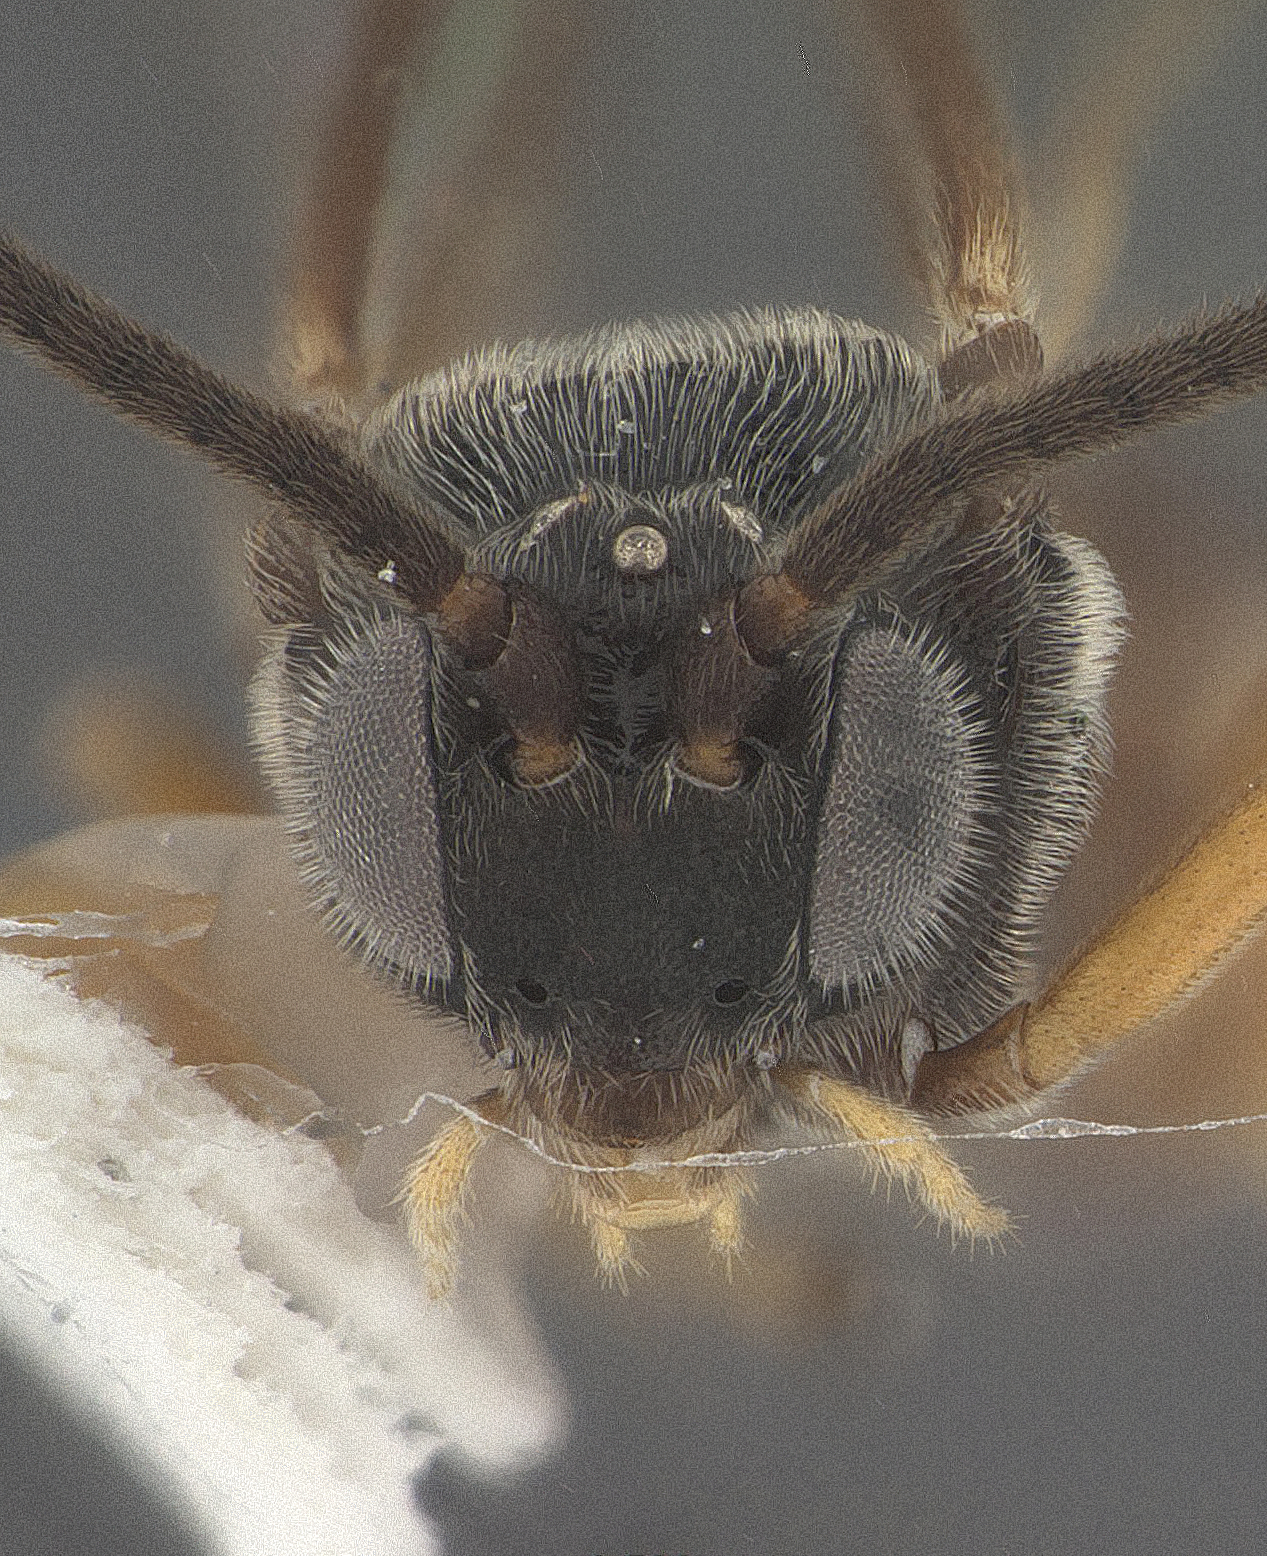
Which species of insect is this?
Microplitis marini
